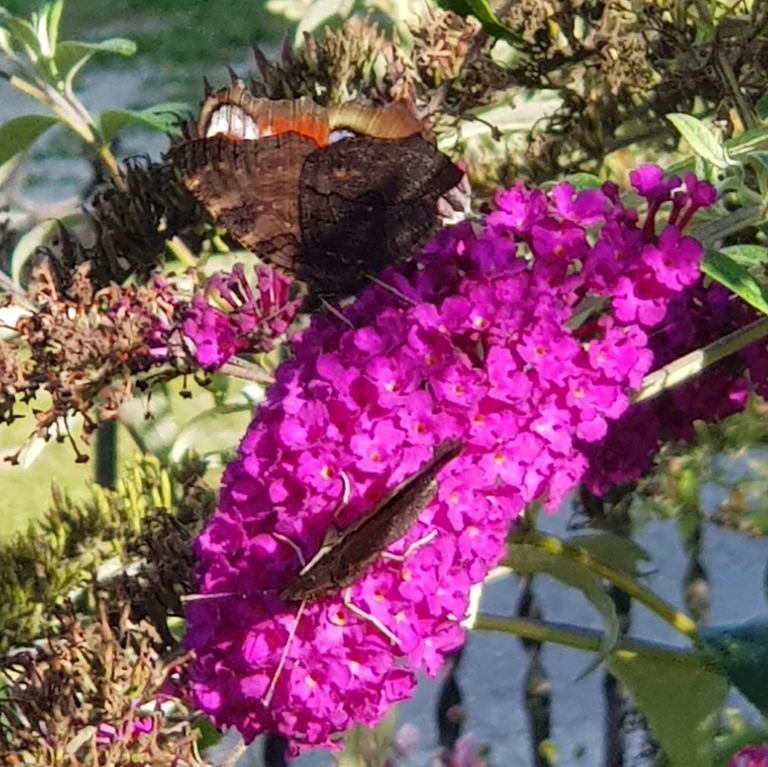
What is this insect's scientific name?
Aglais io
